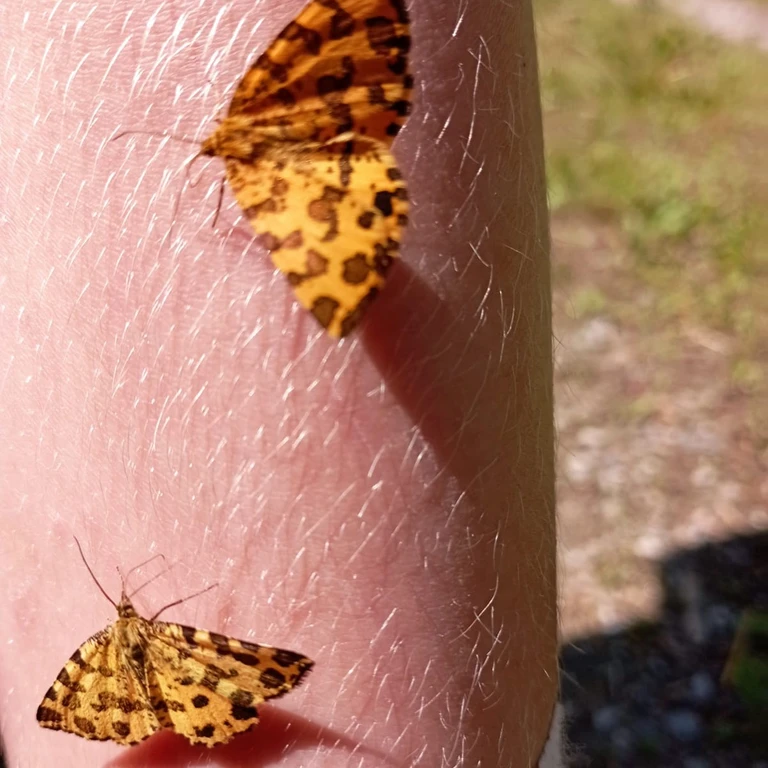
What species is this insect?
Pseudopanthera macularia
